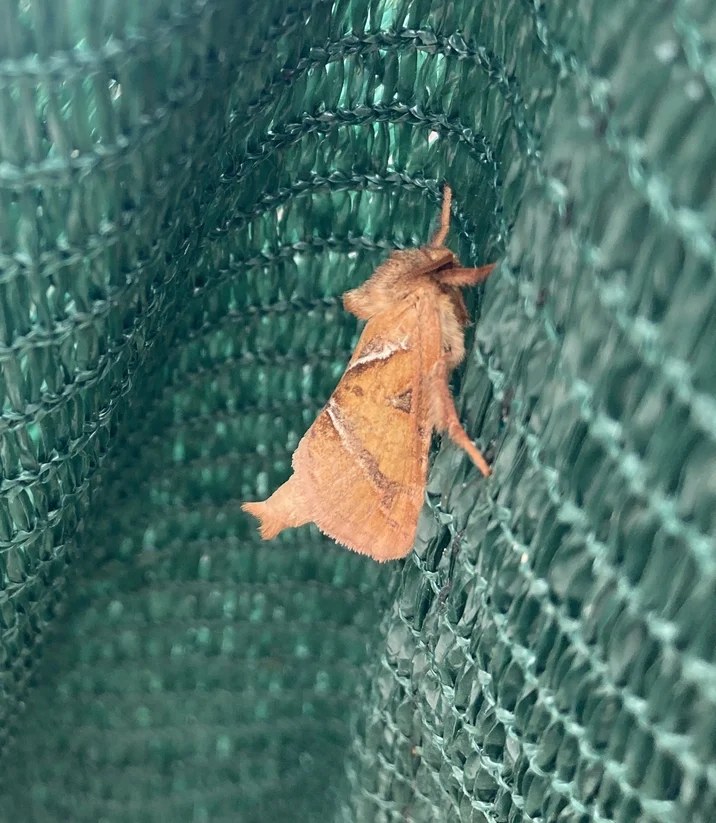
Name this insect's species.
Triodia sylvina
